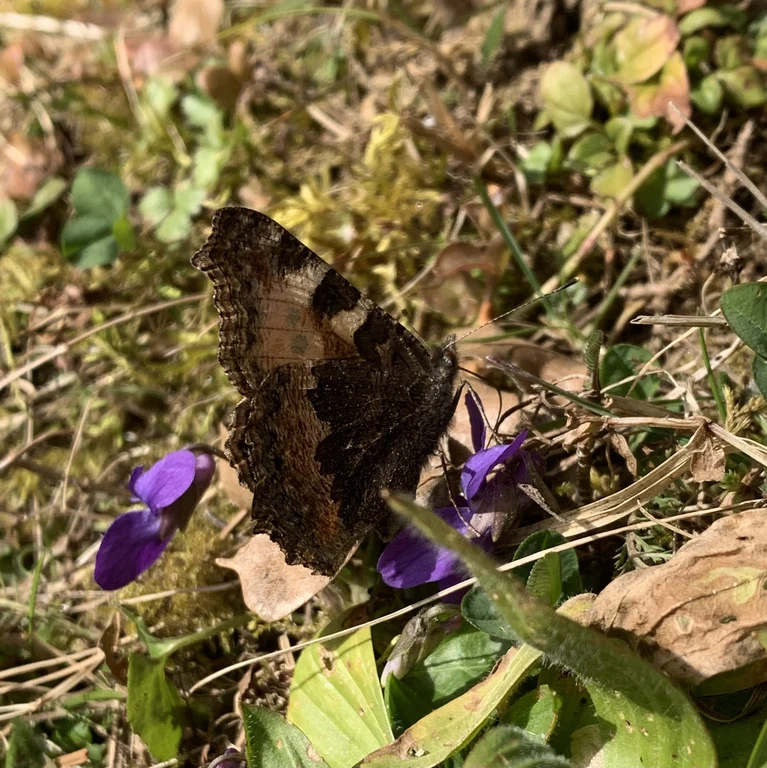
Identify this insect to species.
Aglais urticae
